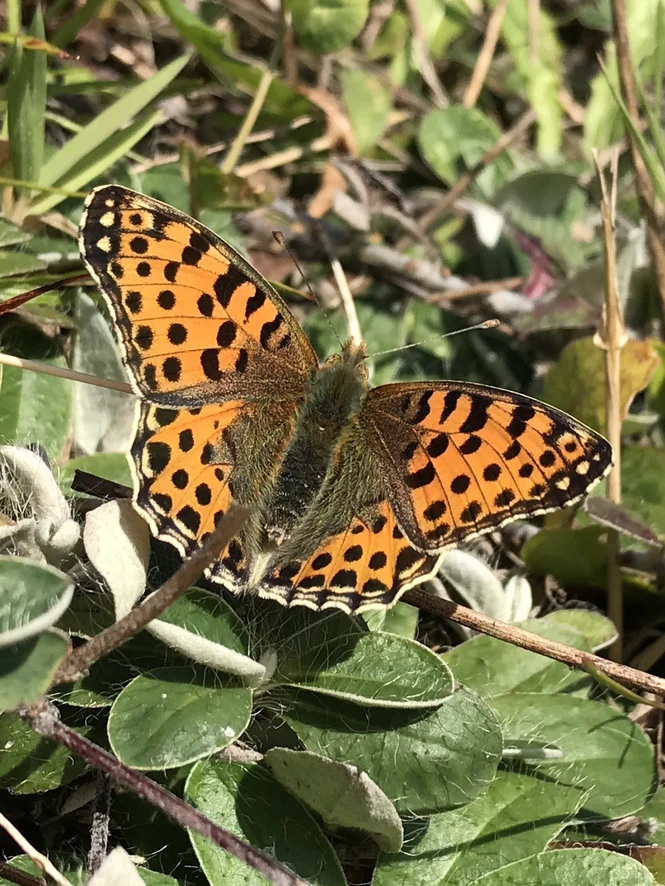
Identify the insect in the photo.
Issoria lathonia
